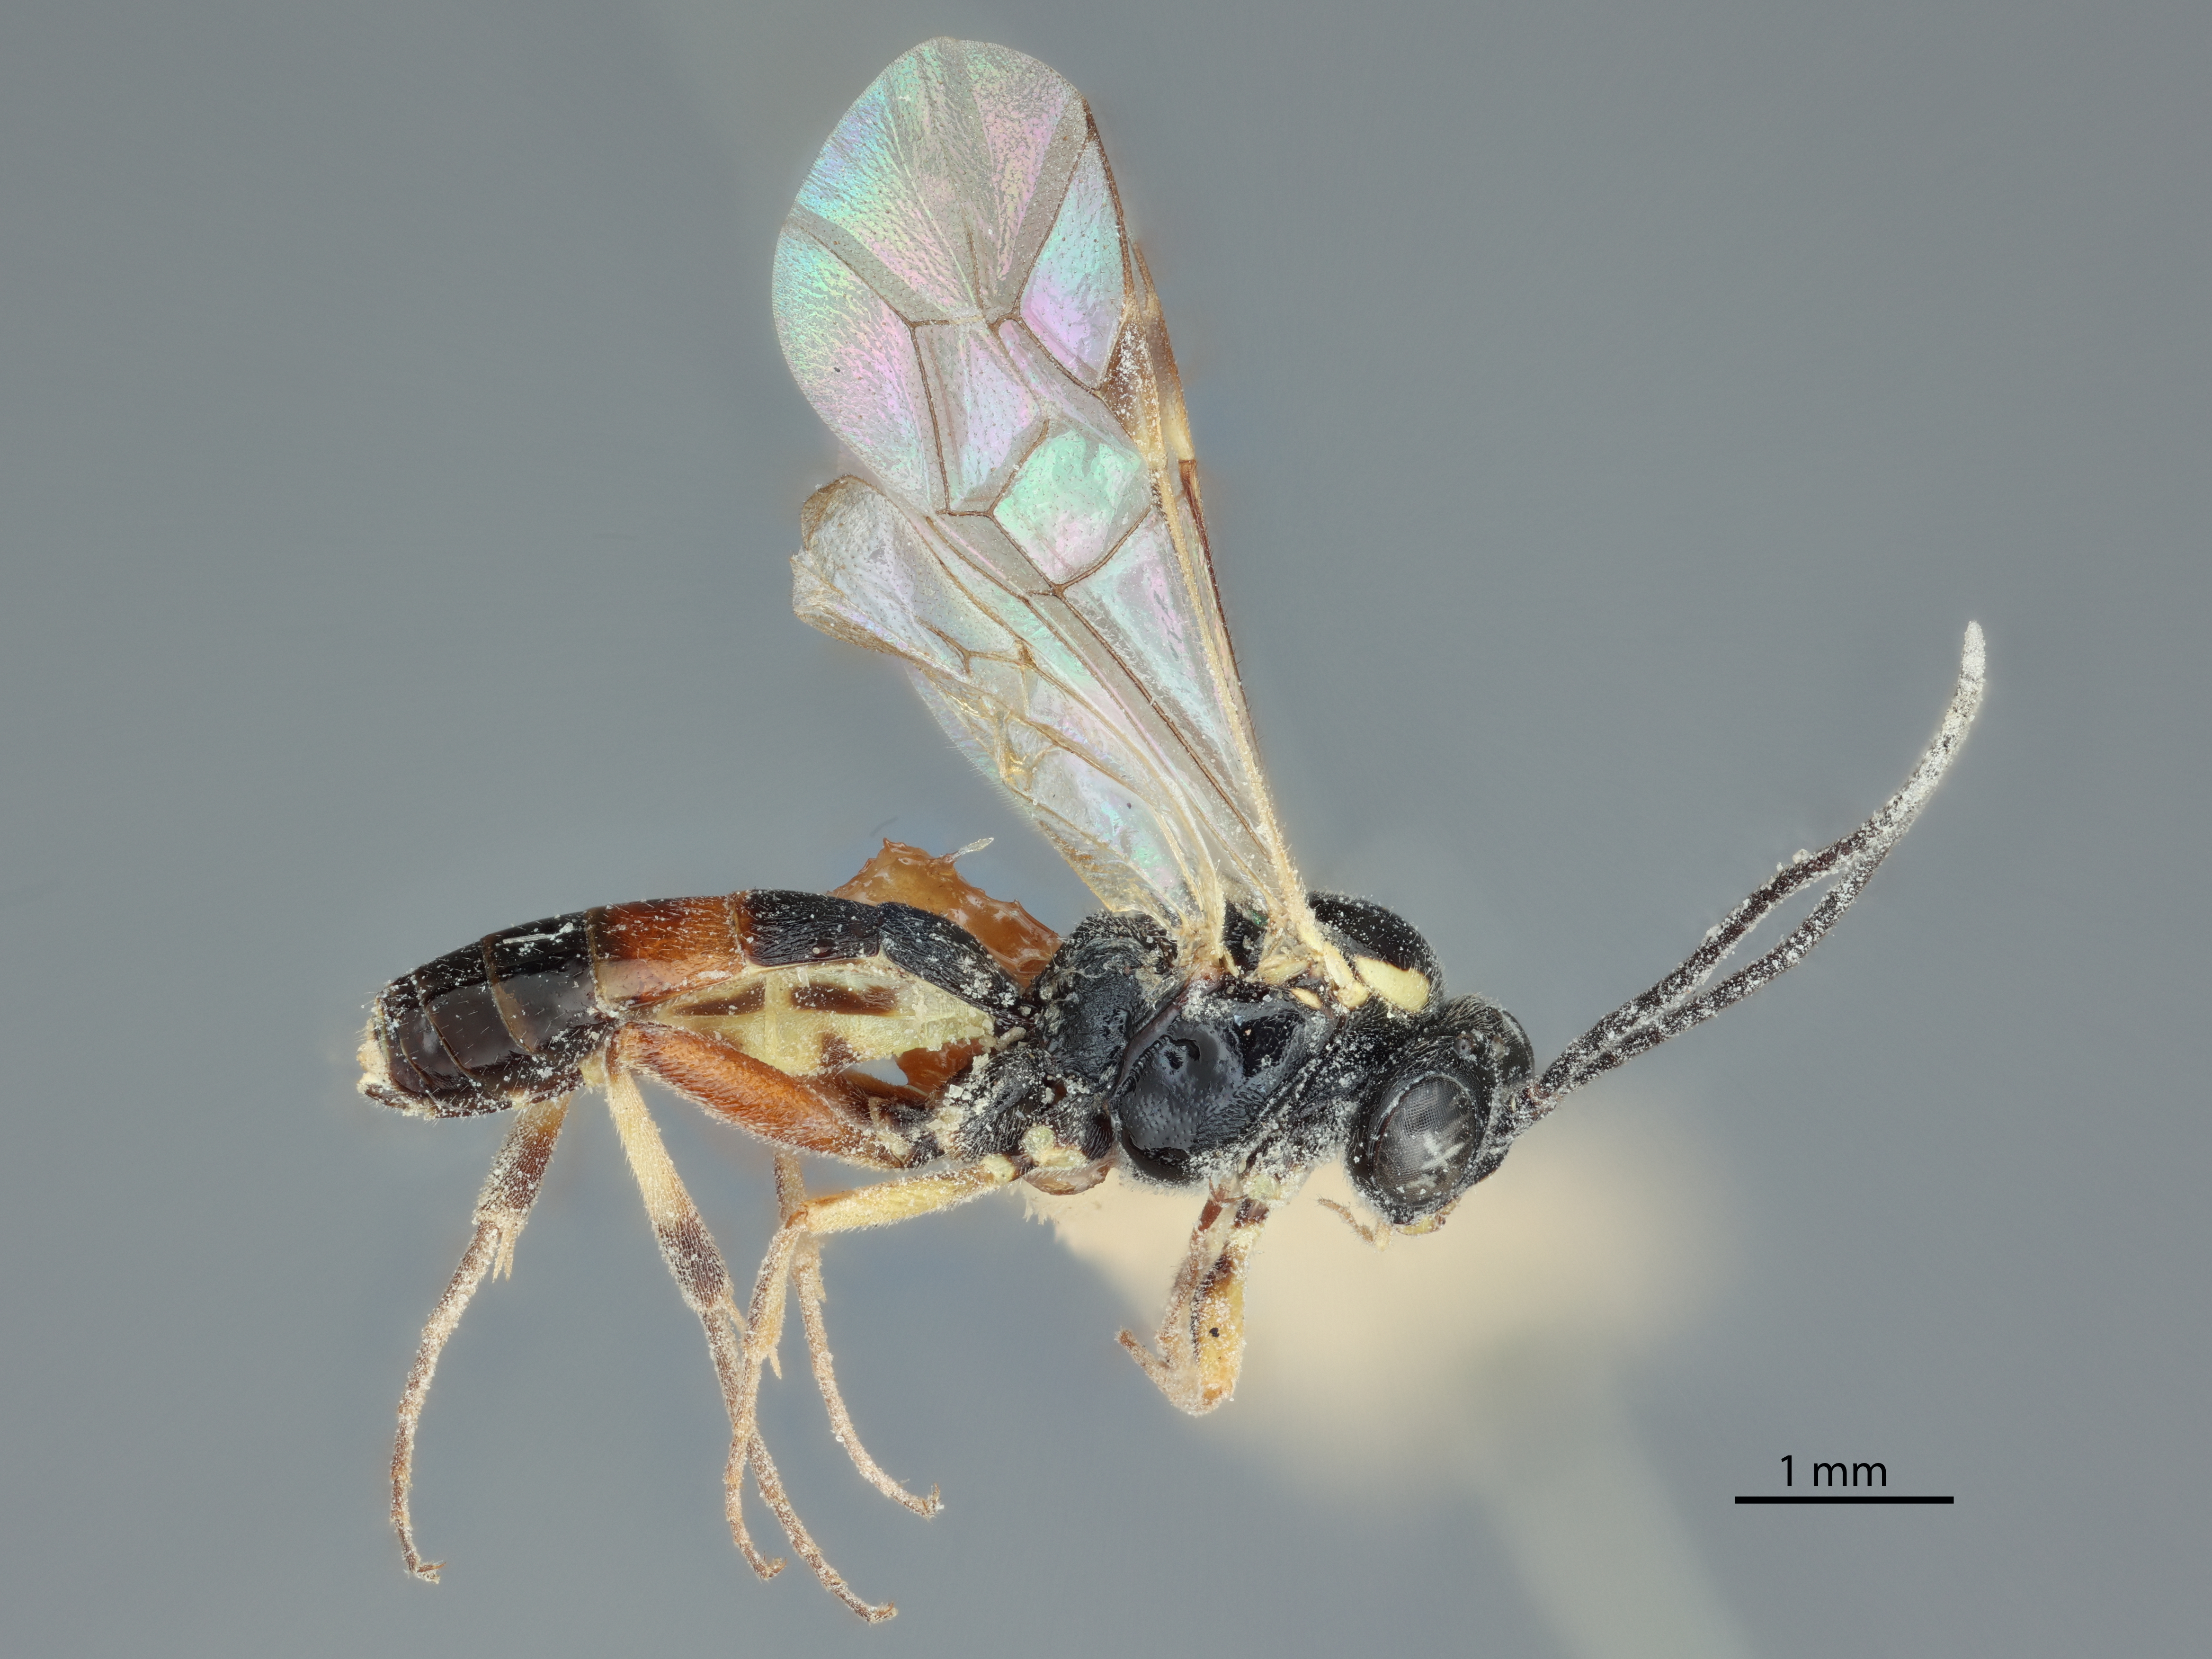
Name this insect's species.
Syrphotonus venustus
